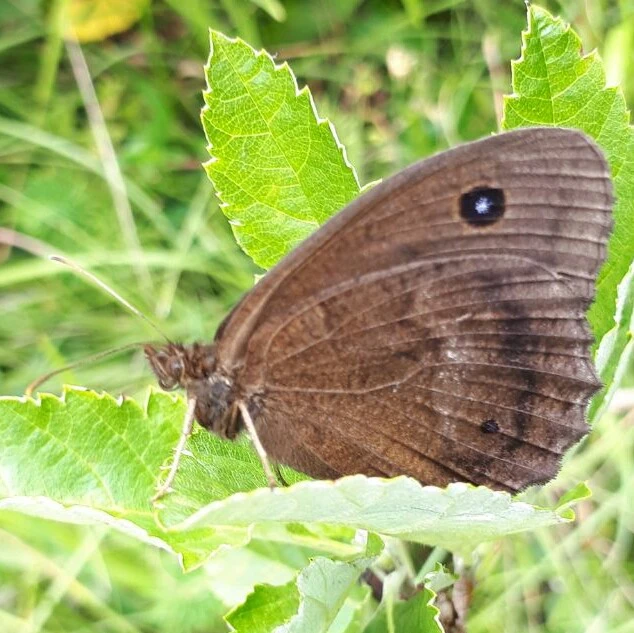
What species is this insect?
Minois dryas
